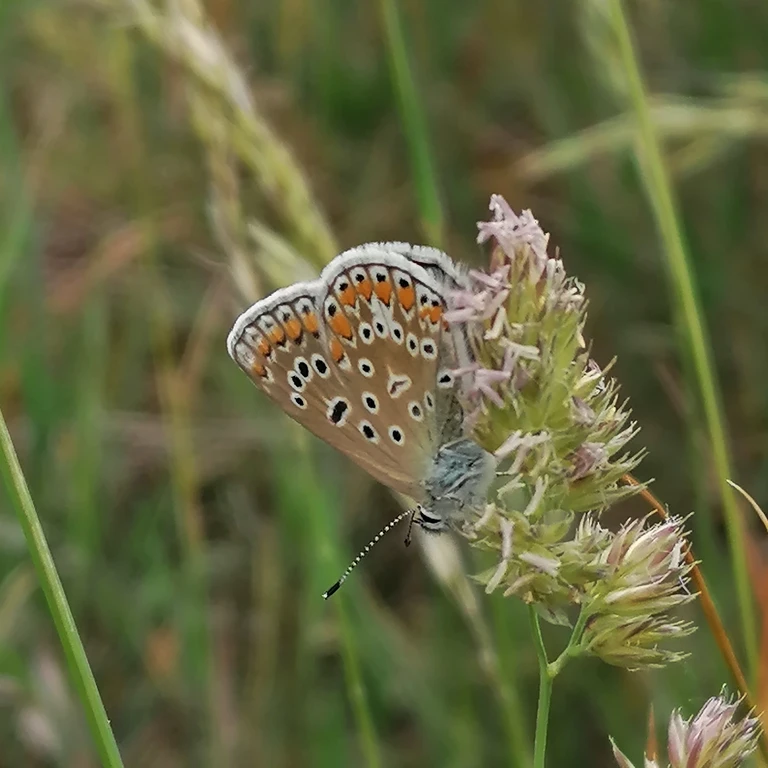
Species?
Polyommatus icarus
